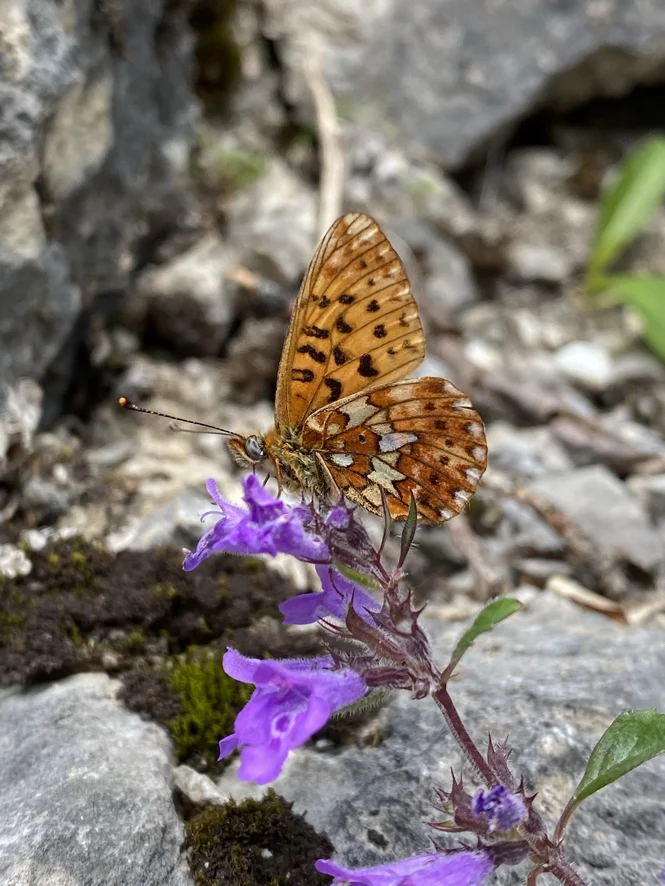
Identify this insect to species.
Boloria euphrosyne (also Clossiana euphrosyne)
